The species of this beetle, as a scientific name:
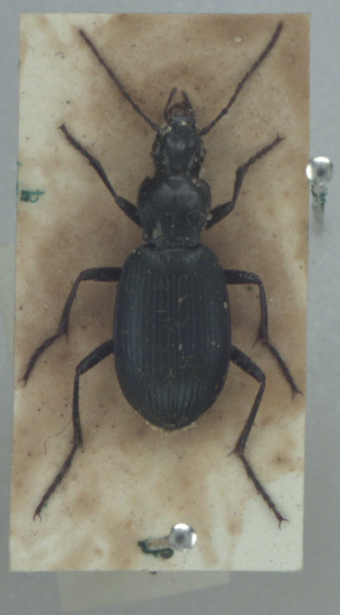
Laemostenus terricola
